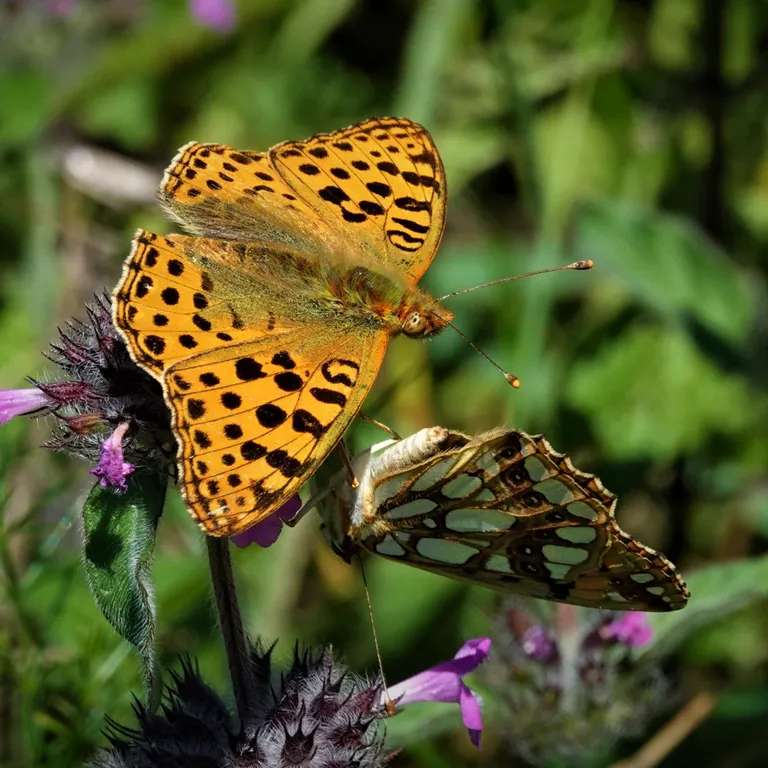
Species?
Issoria lathonia
